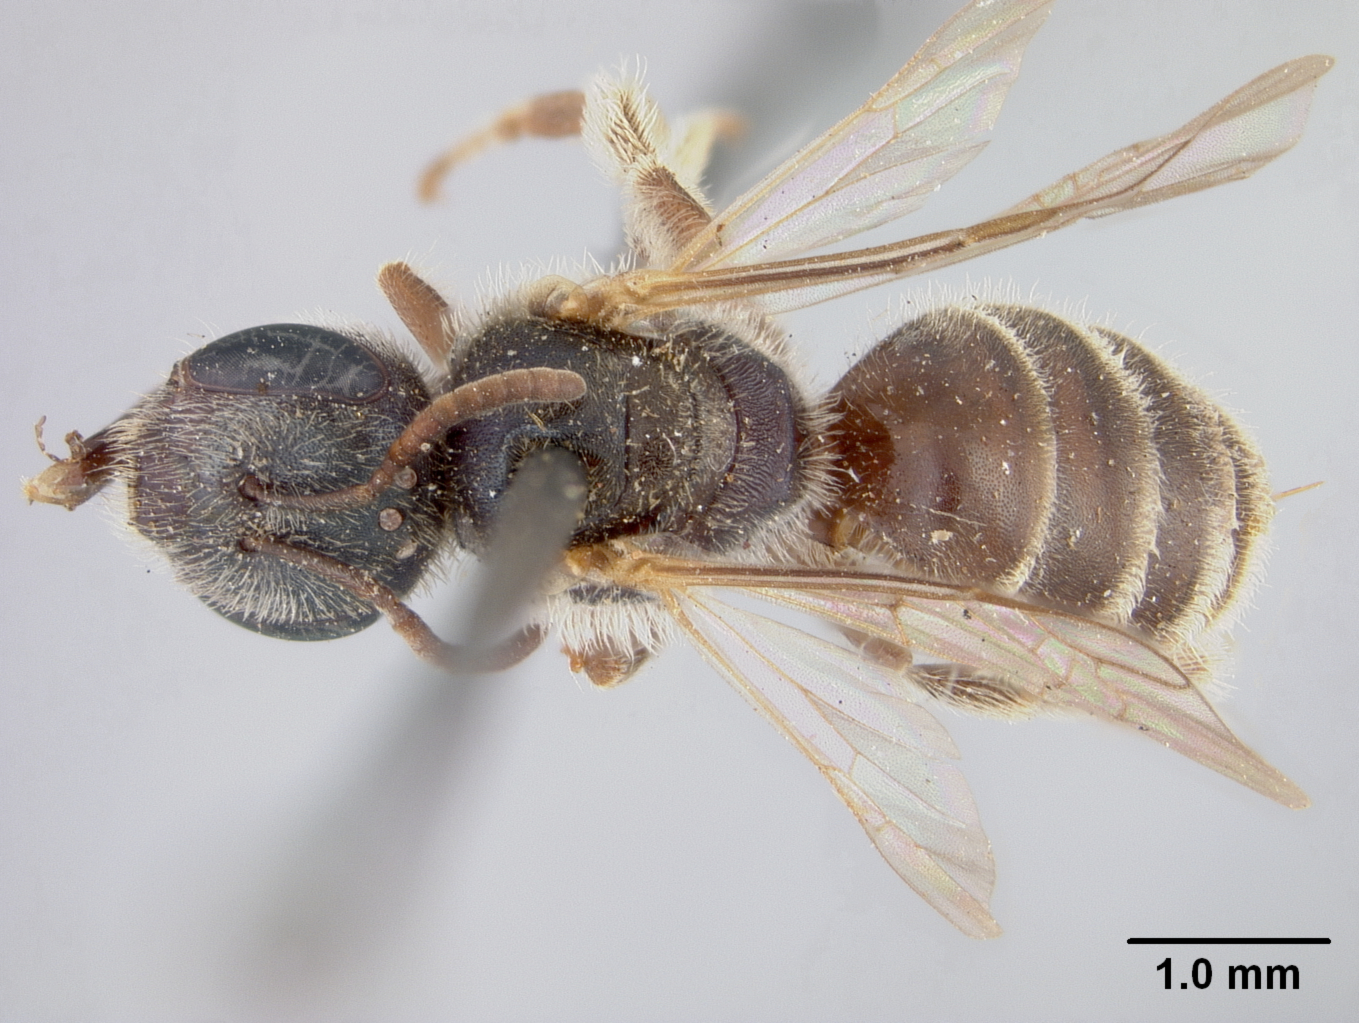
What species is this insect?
Halictus tripartitus
